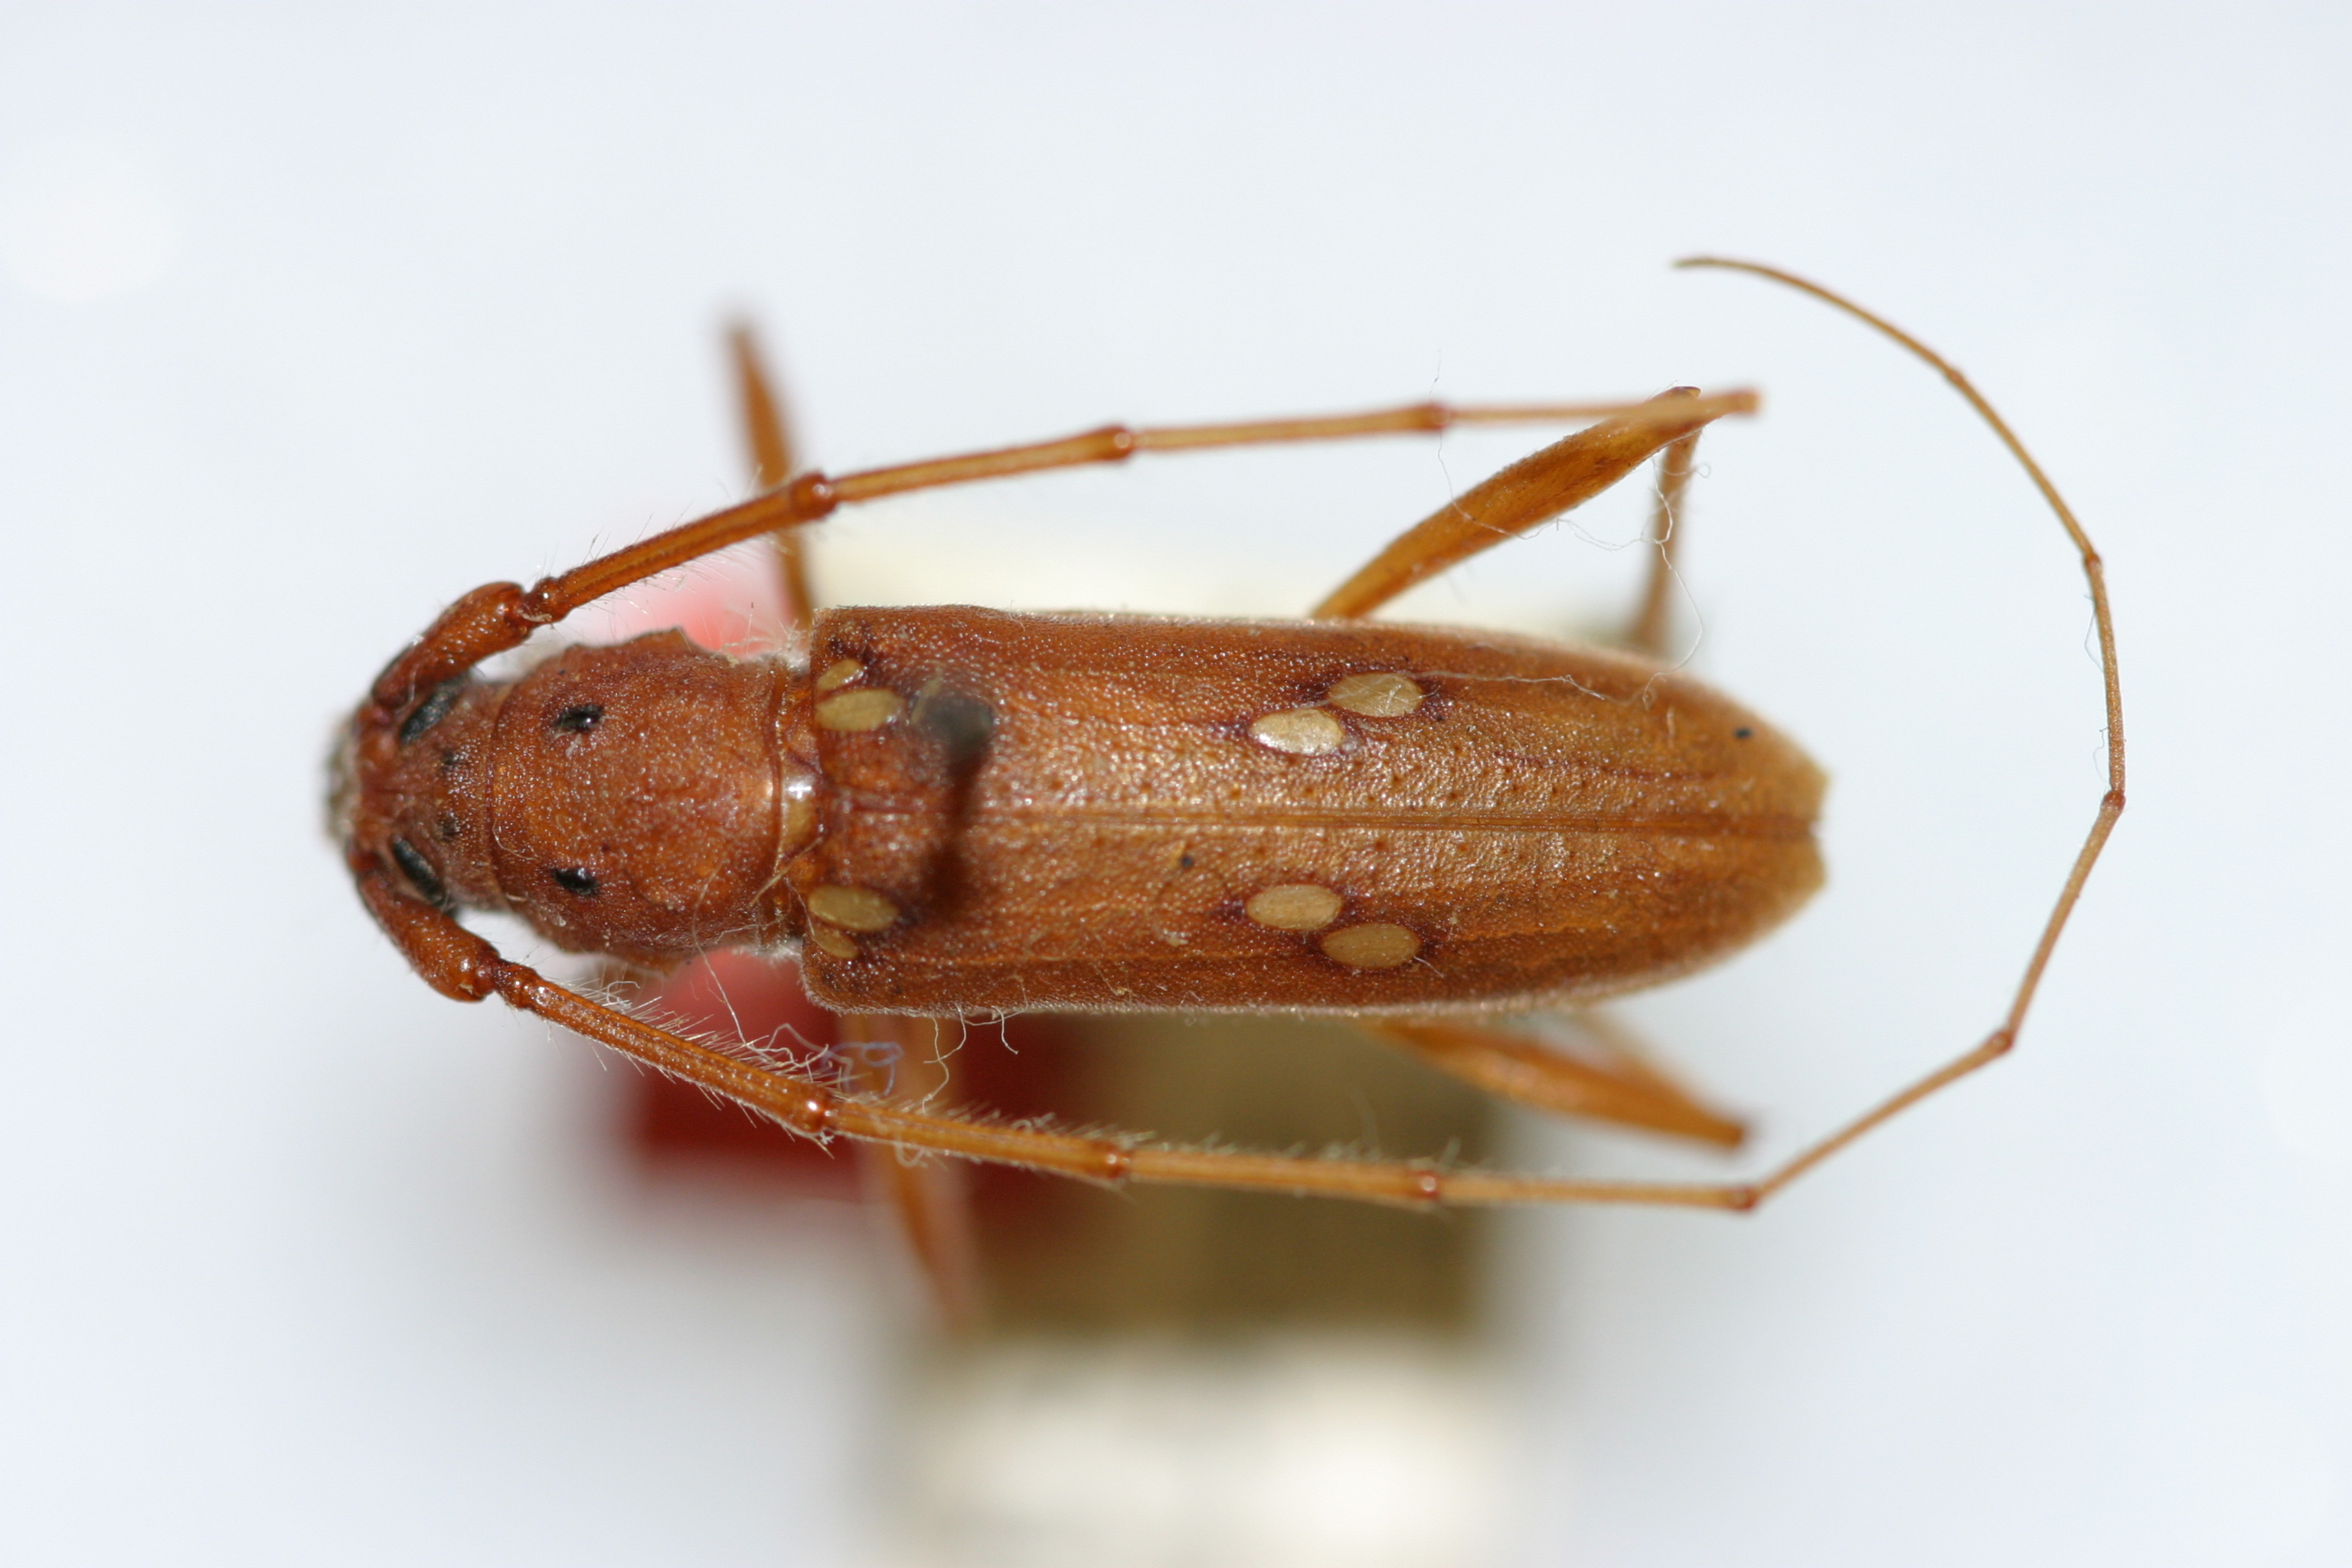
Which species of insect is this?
Eburia cubae
